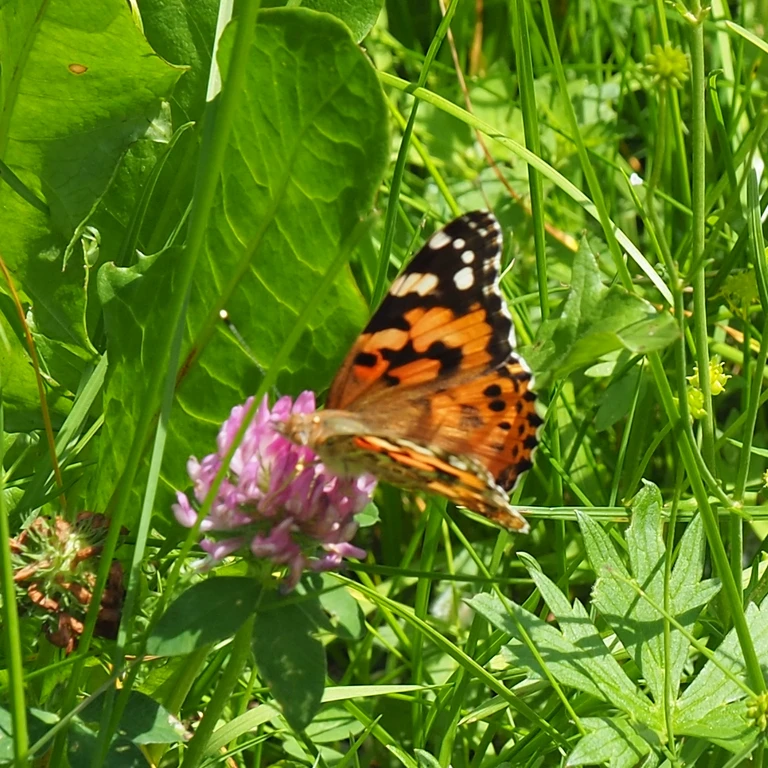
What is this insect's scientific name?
Vanessa cardui
